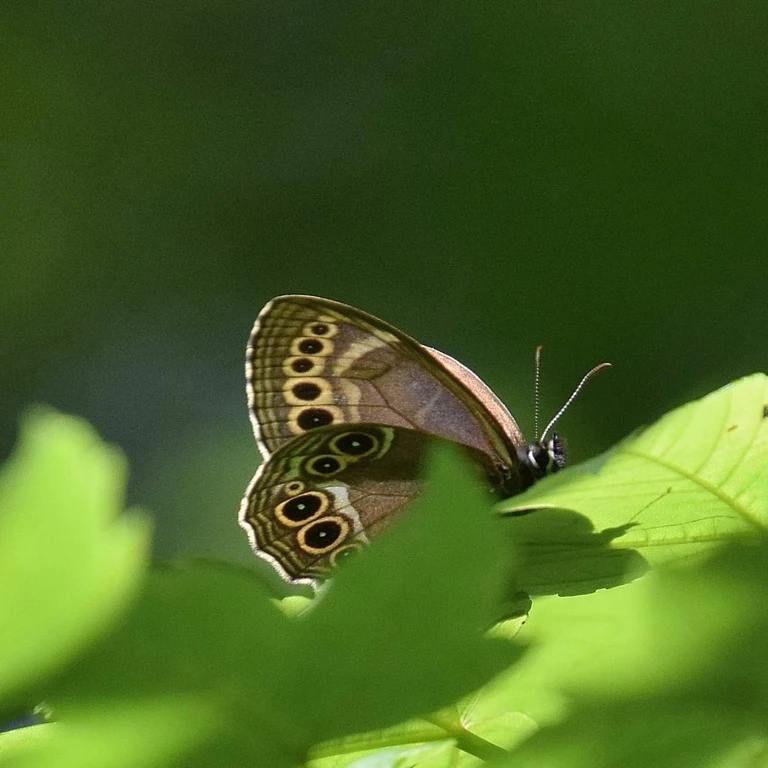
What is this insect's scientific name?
Lopinga achine (also Pararge achine)
